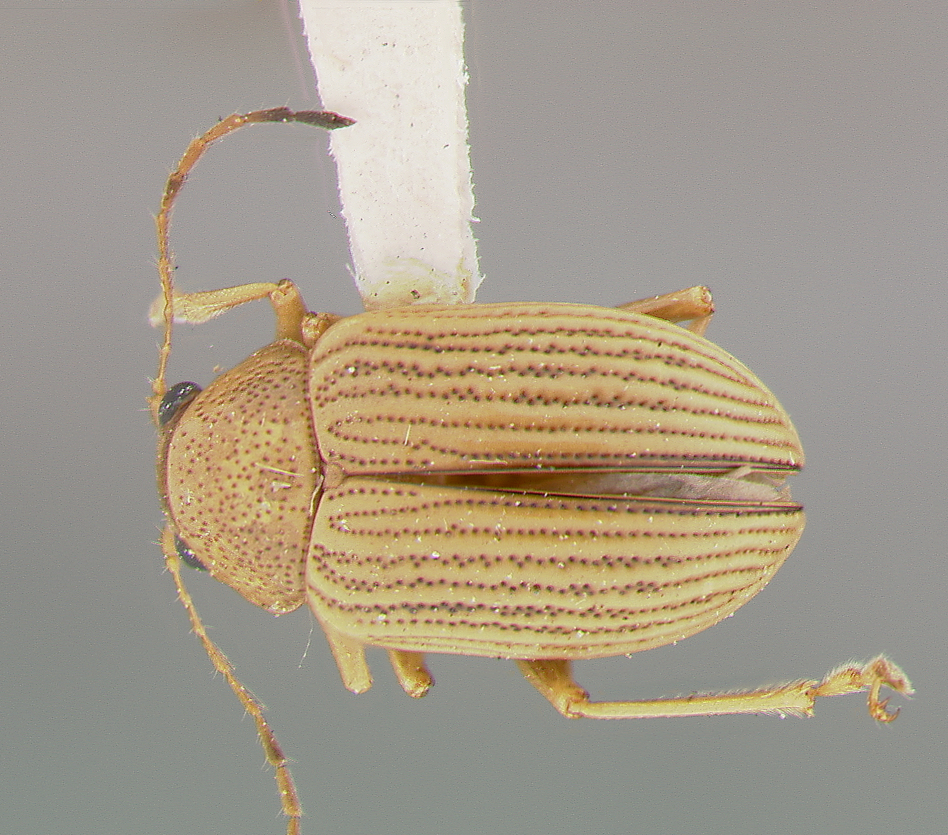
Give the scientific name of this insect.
Colaspis floridana (also Colaspis brunnea)
